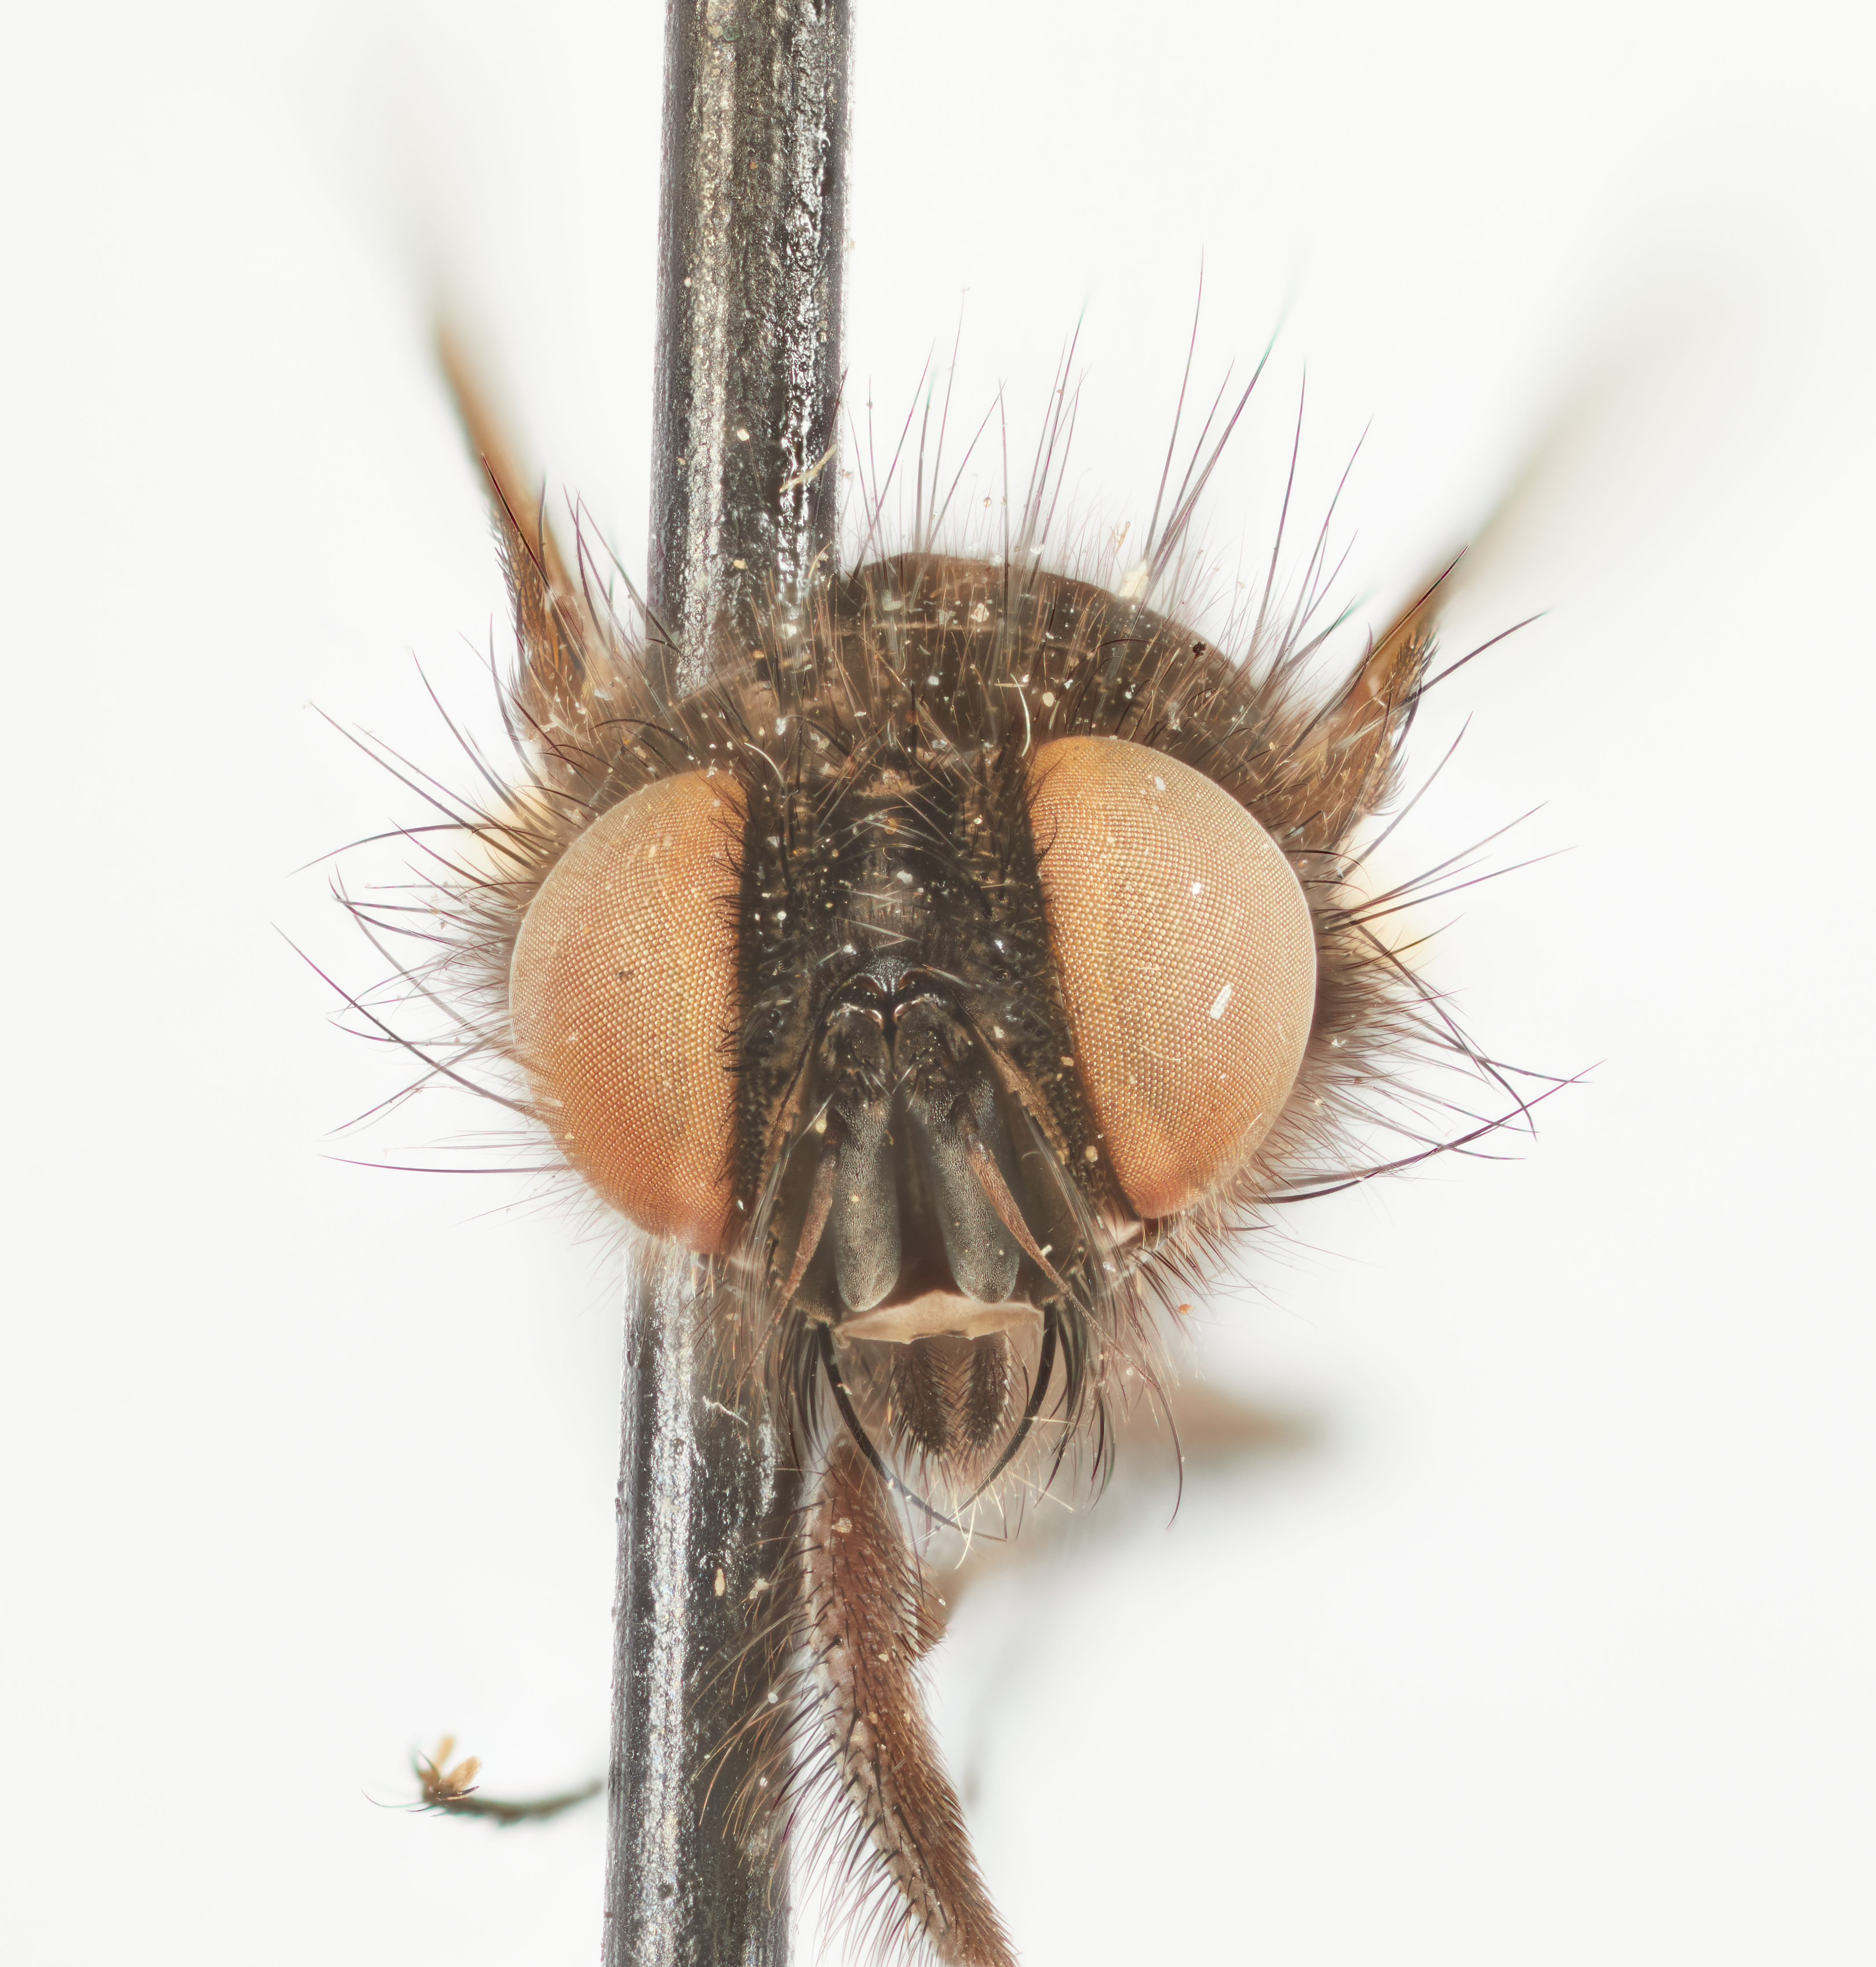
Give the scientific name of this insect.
Mellachnus velutinus
